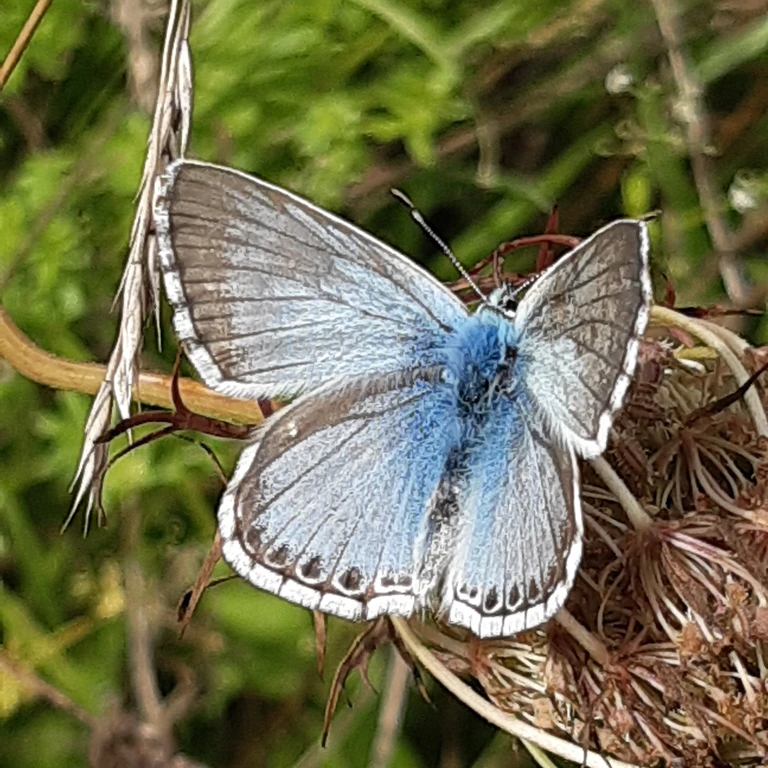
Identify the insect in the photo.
Lysandra coridon
